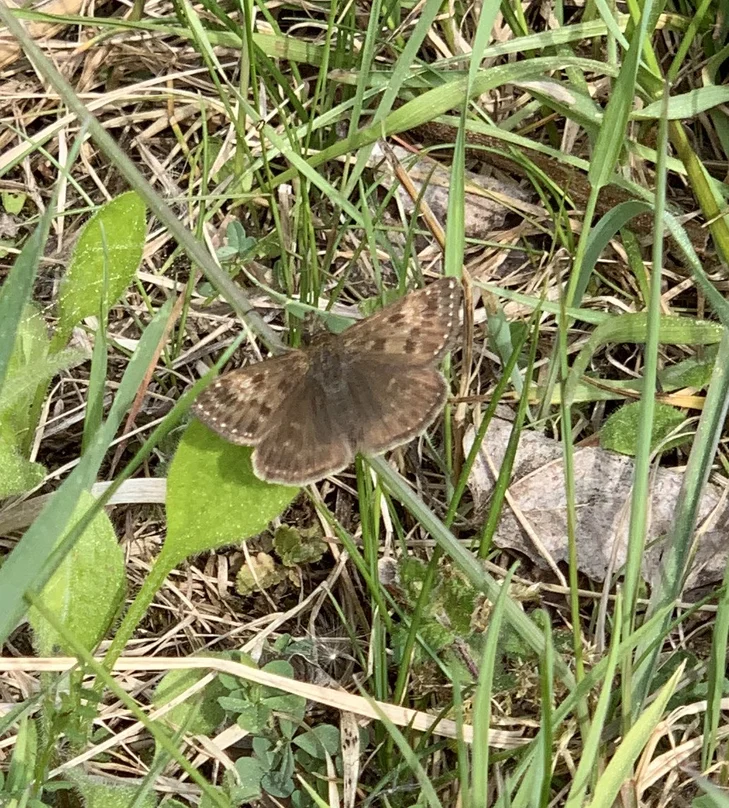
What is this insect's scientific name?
Erynnis tages
